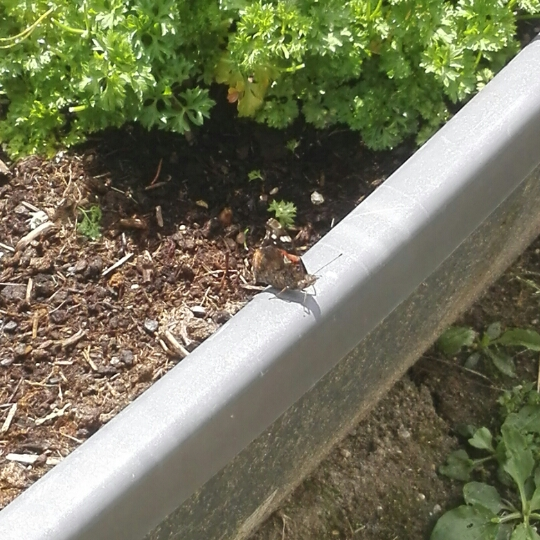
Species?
Vanessa atalanta
